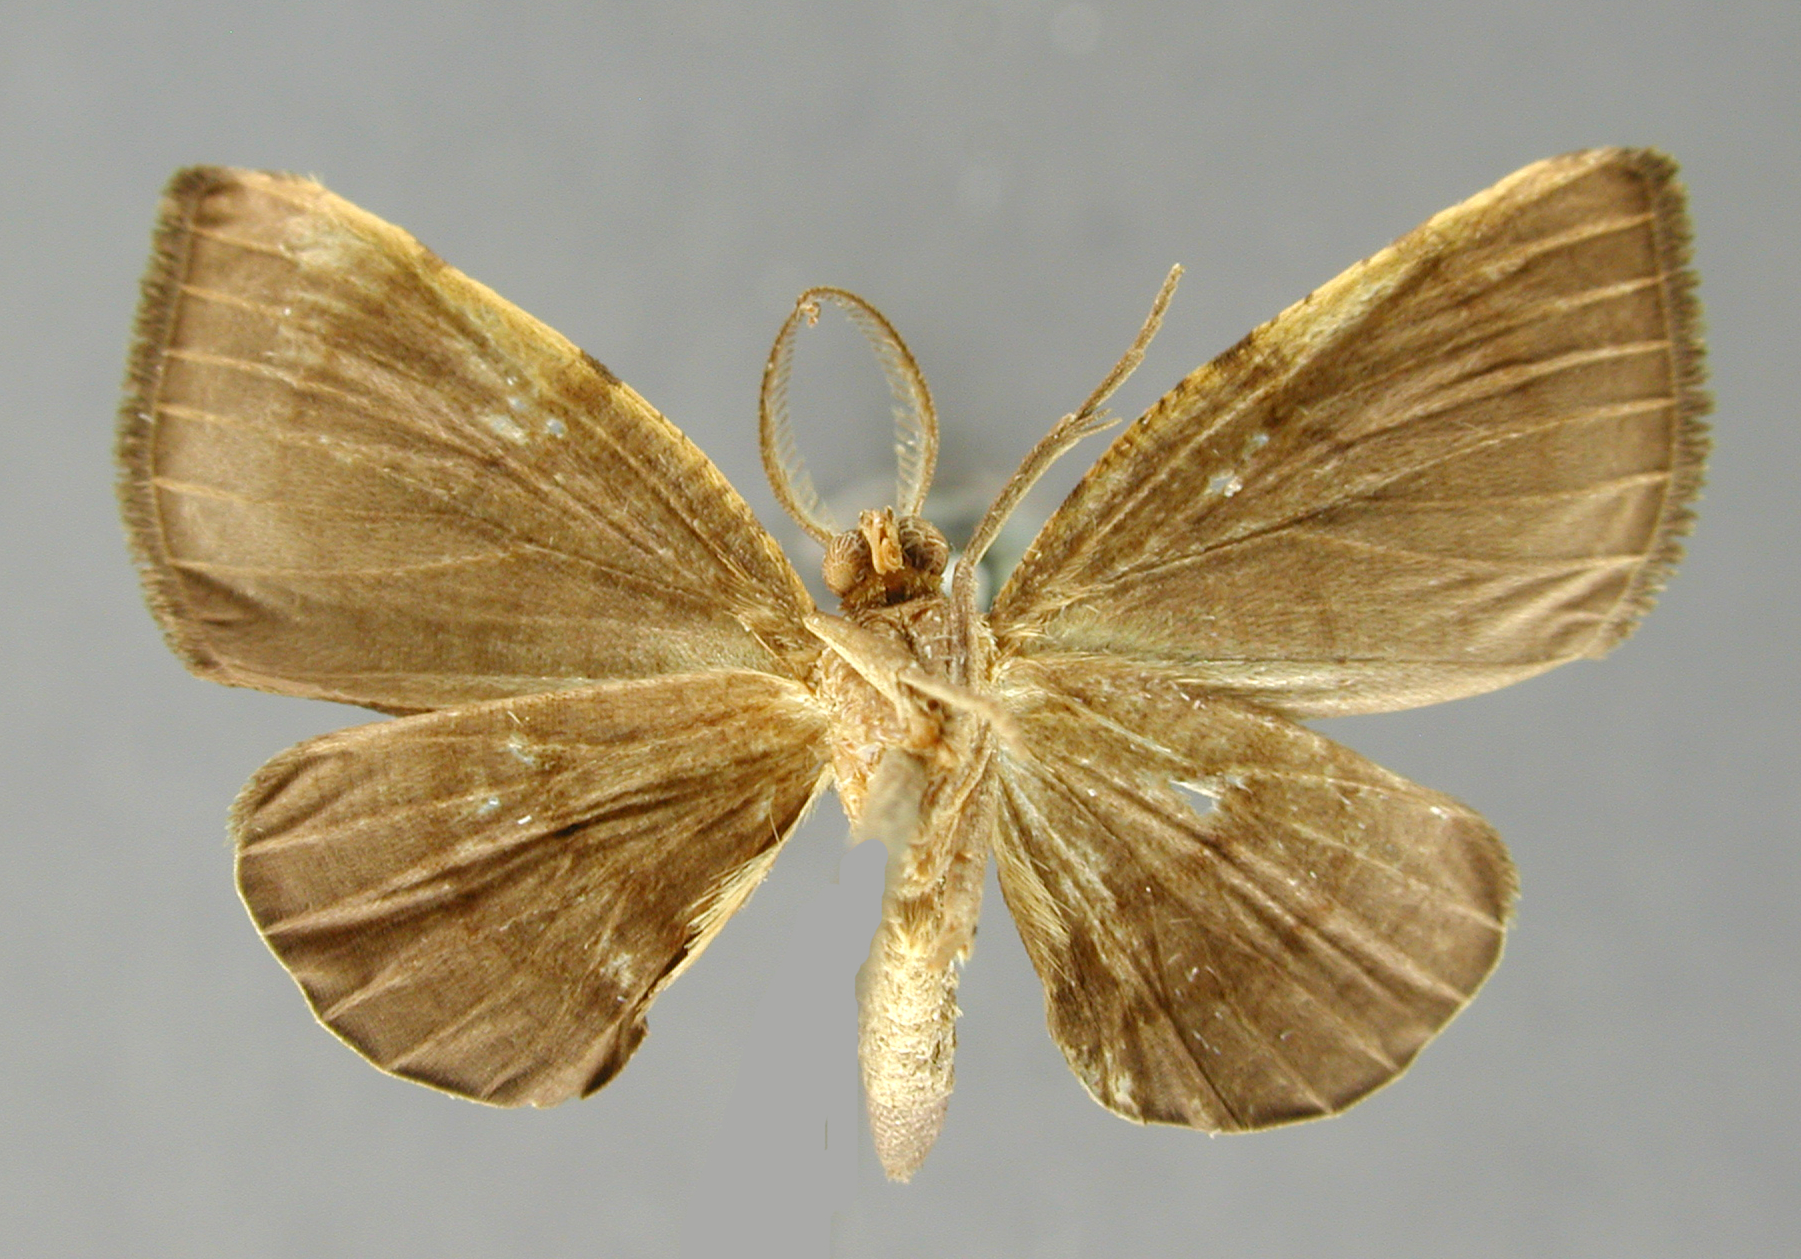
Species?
Narragodes laevis
